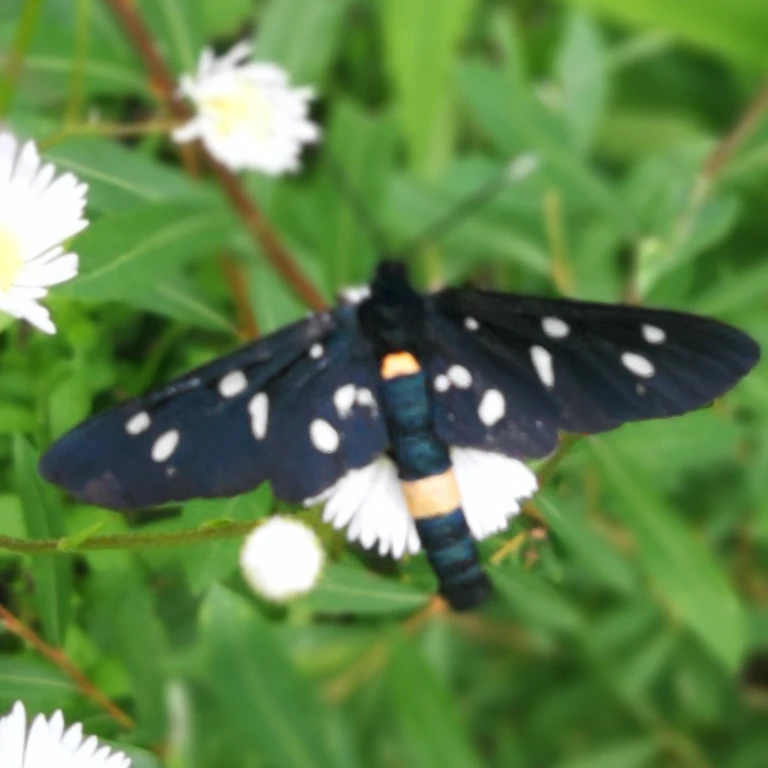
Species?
Amata phegea
